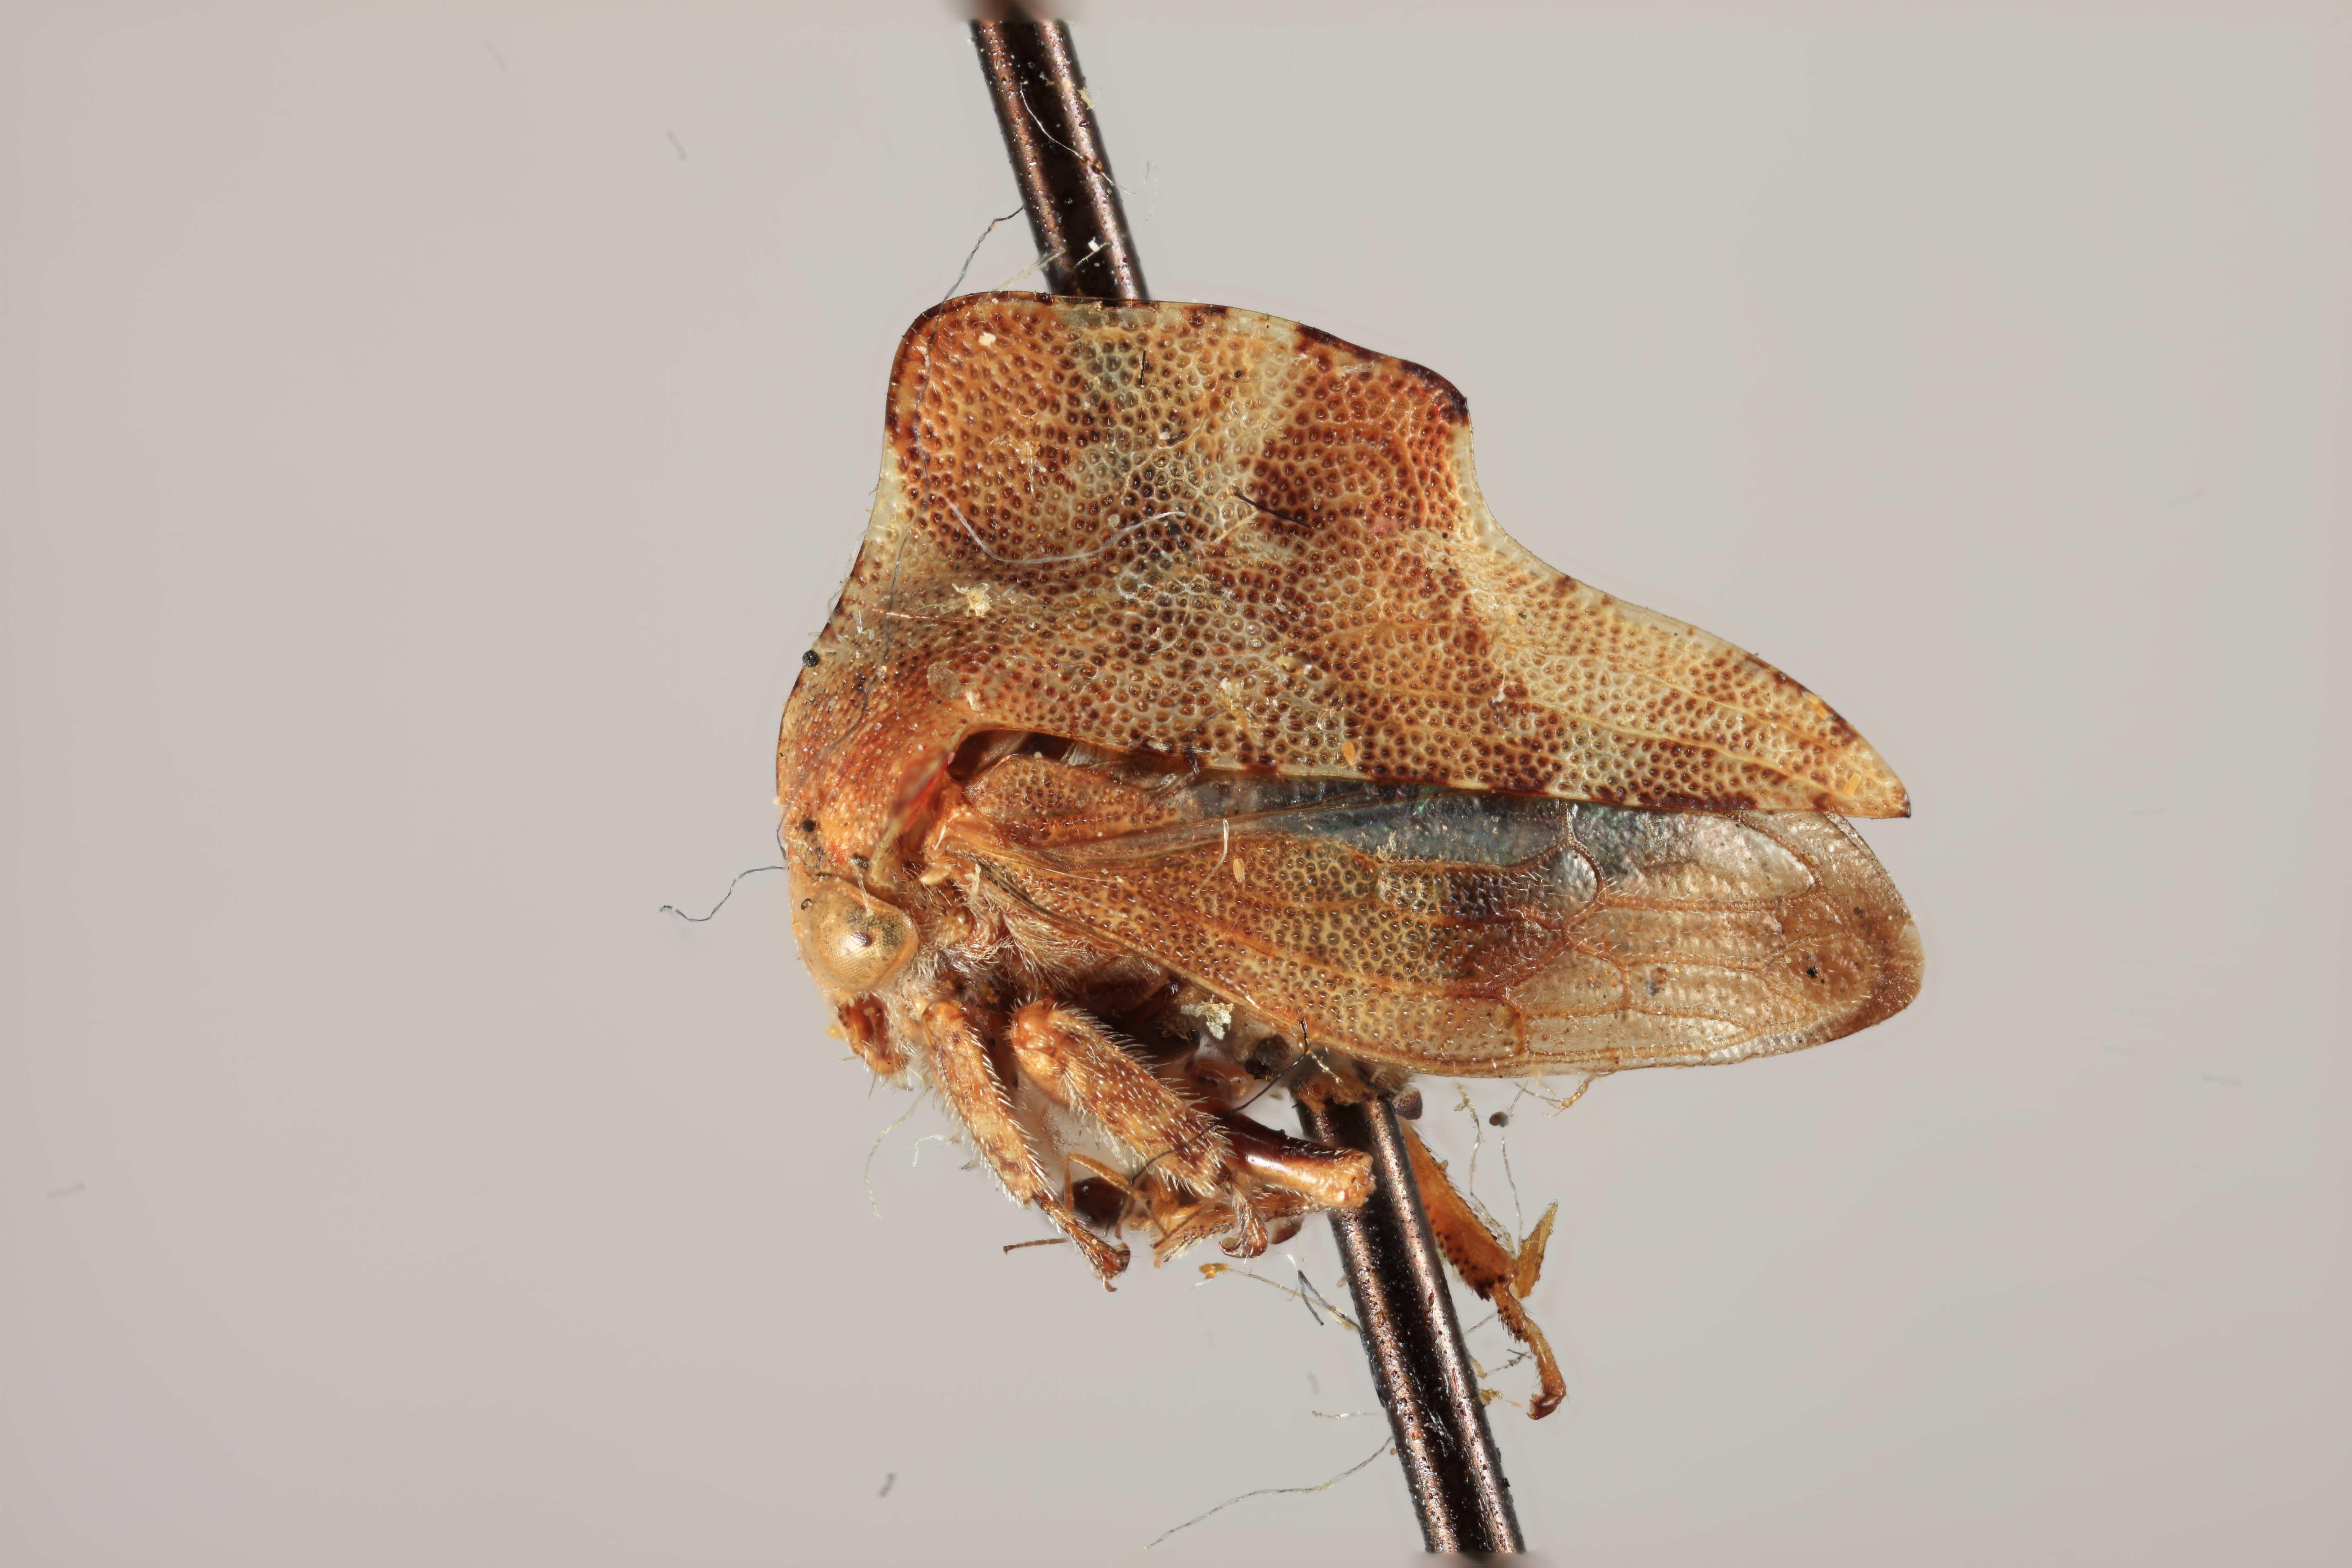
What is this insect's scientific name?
Telamona pulchella
